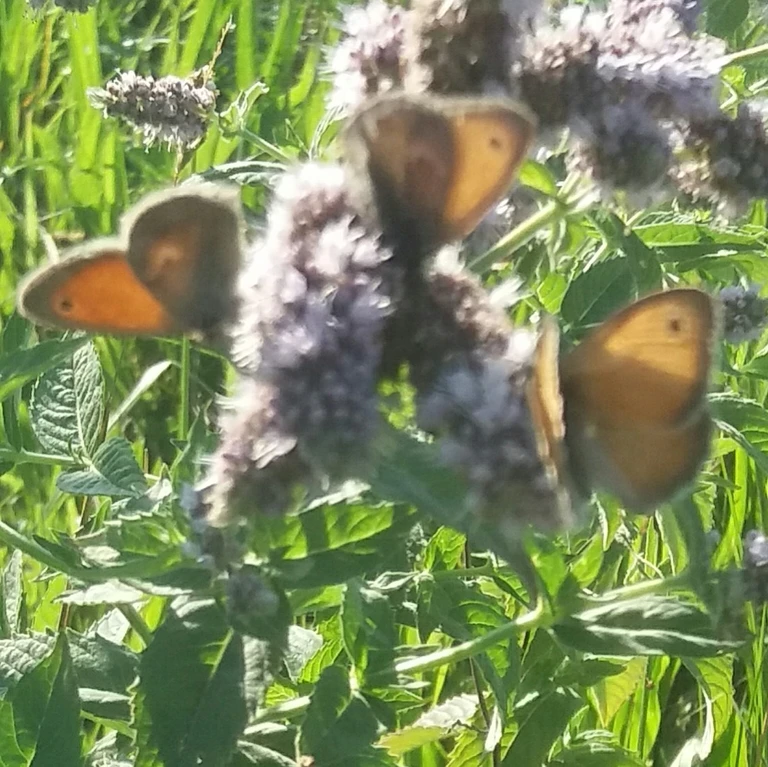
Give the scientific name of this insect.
Coenonympha pamphilus
